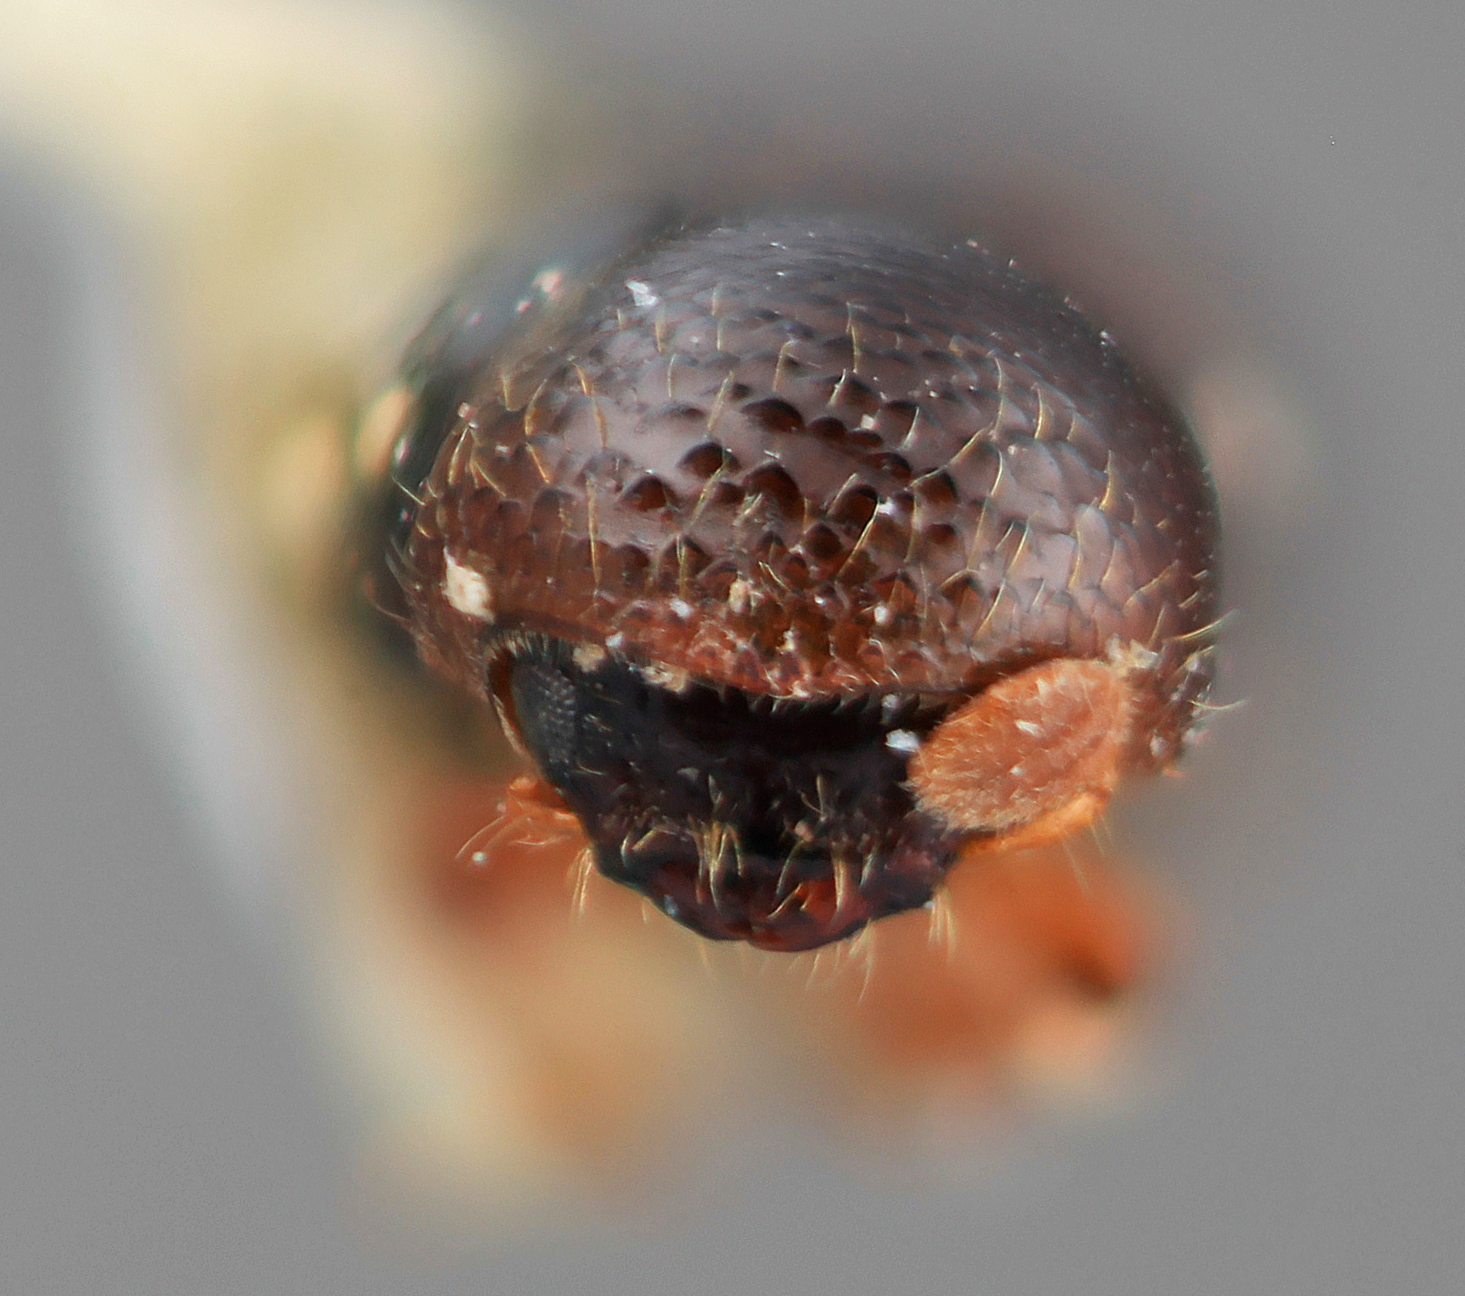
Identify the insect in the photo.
Corthylus electinus
